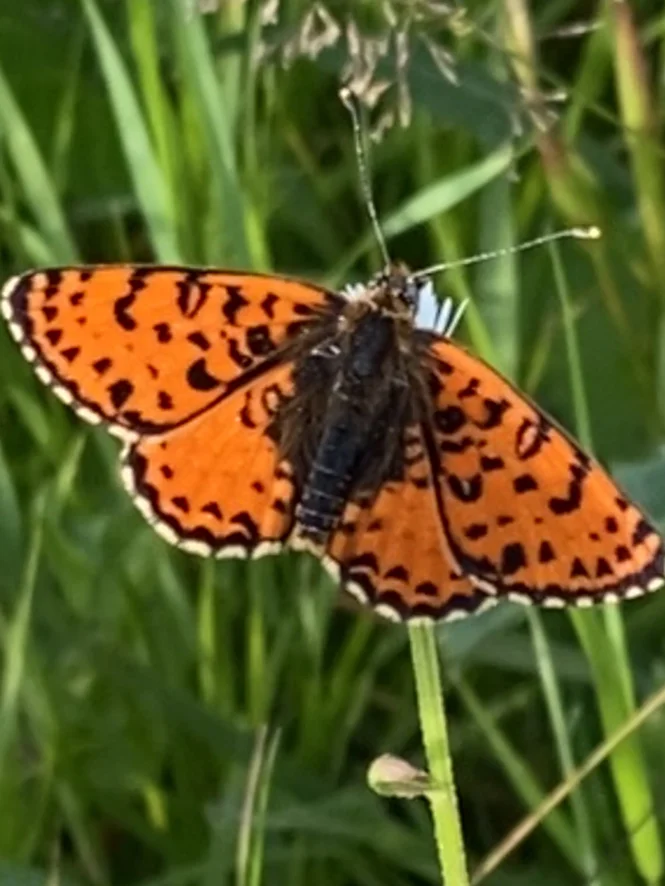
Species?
Melitaea didyma
